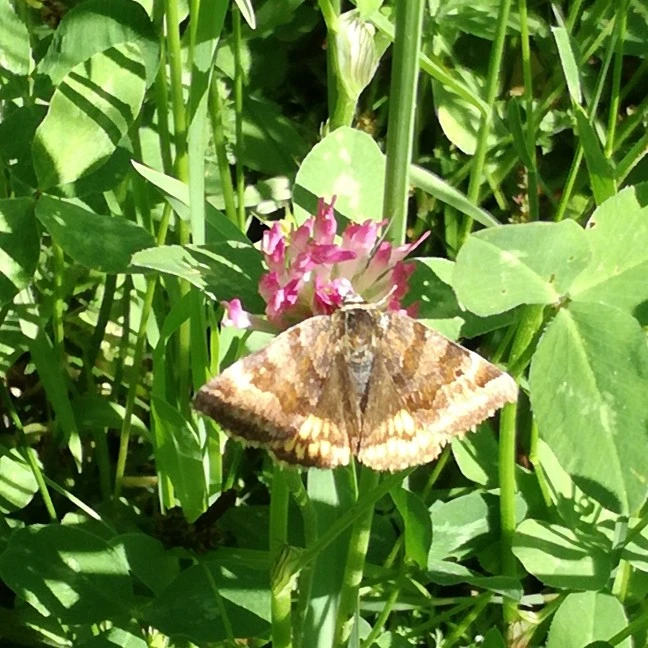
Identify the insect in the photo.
Euclidia glyphica
